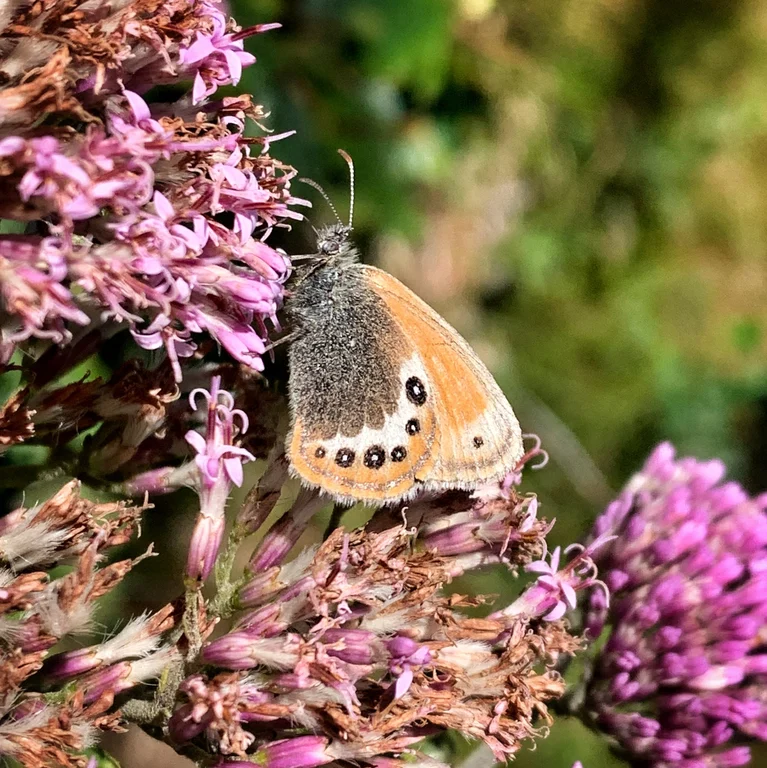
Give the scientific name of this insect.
Coenonympha gardetta
